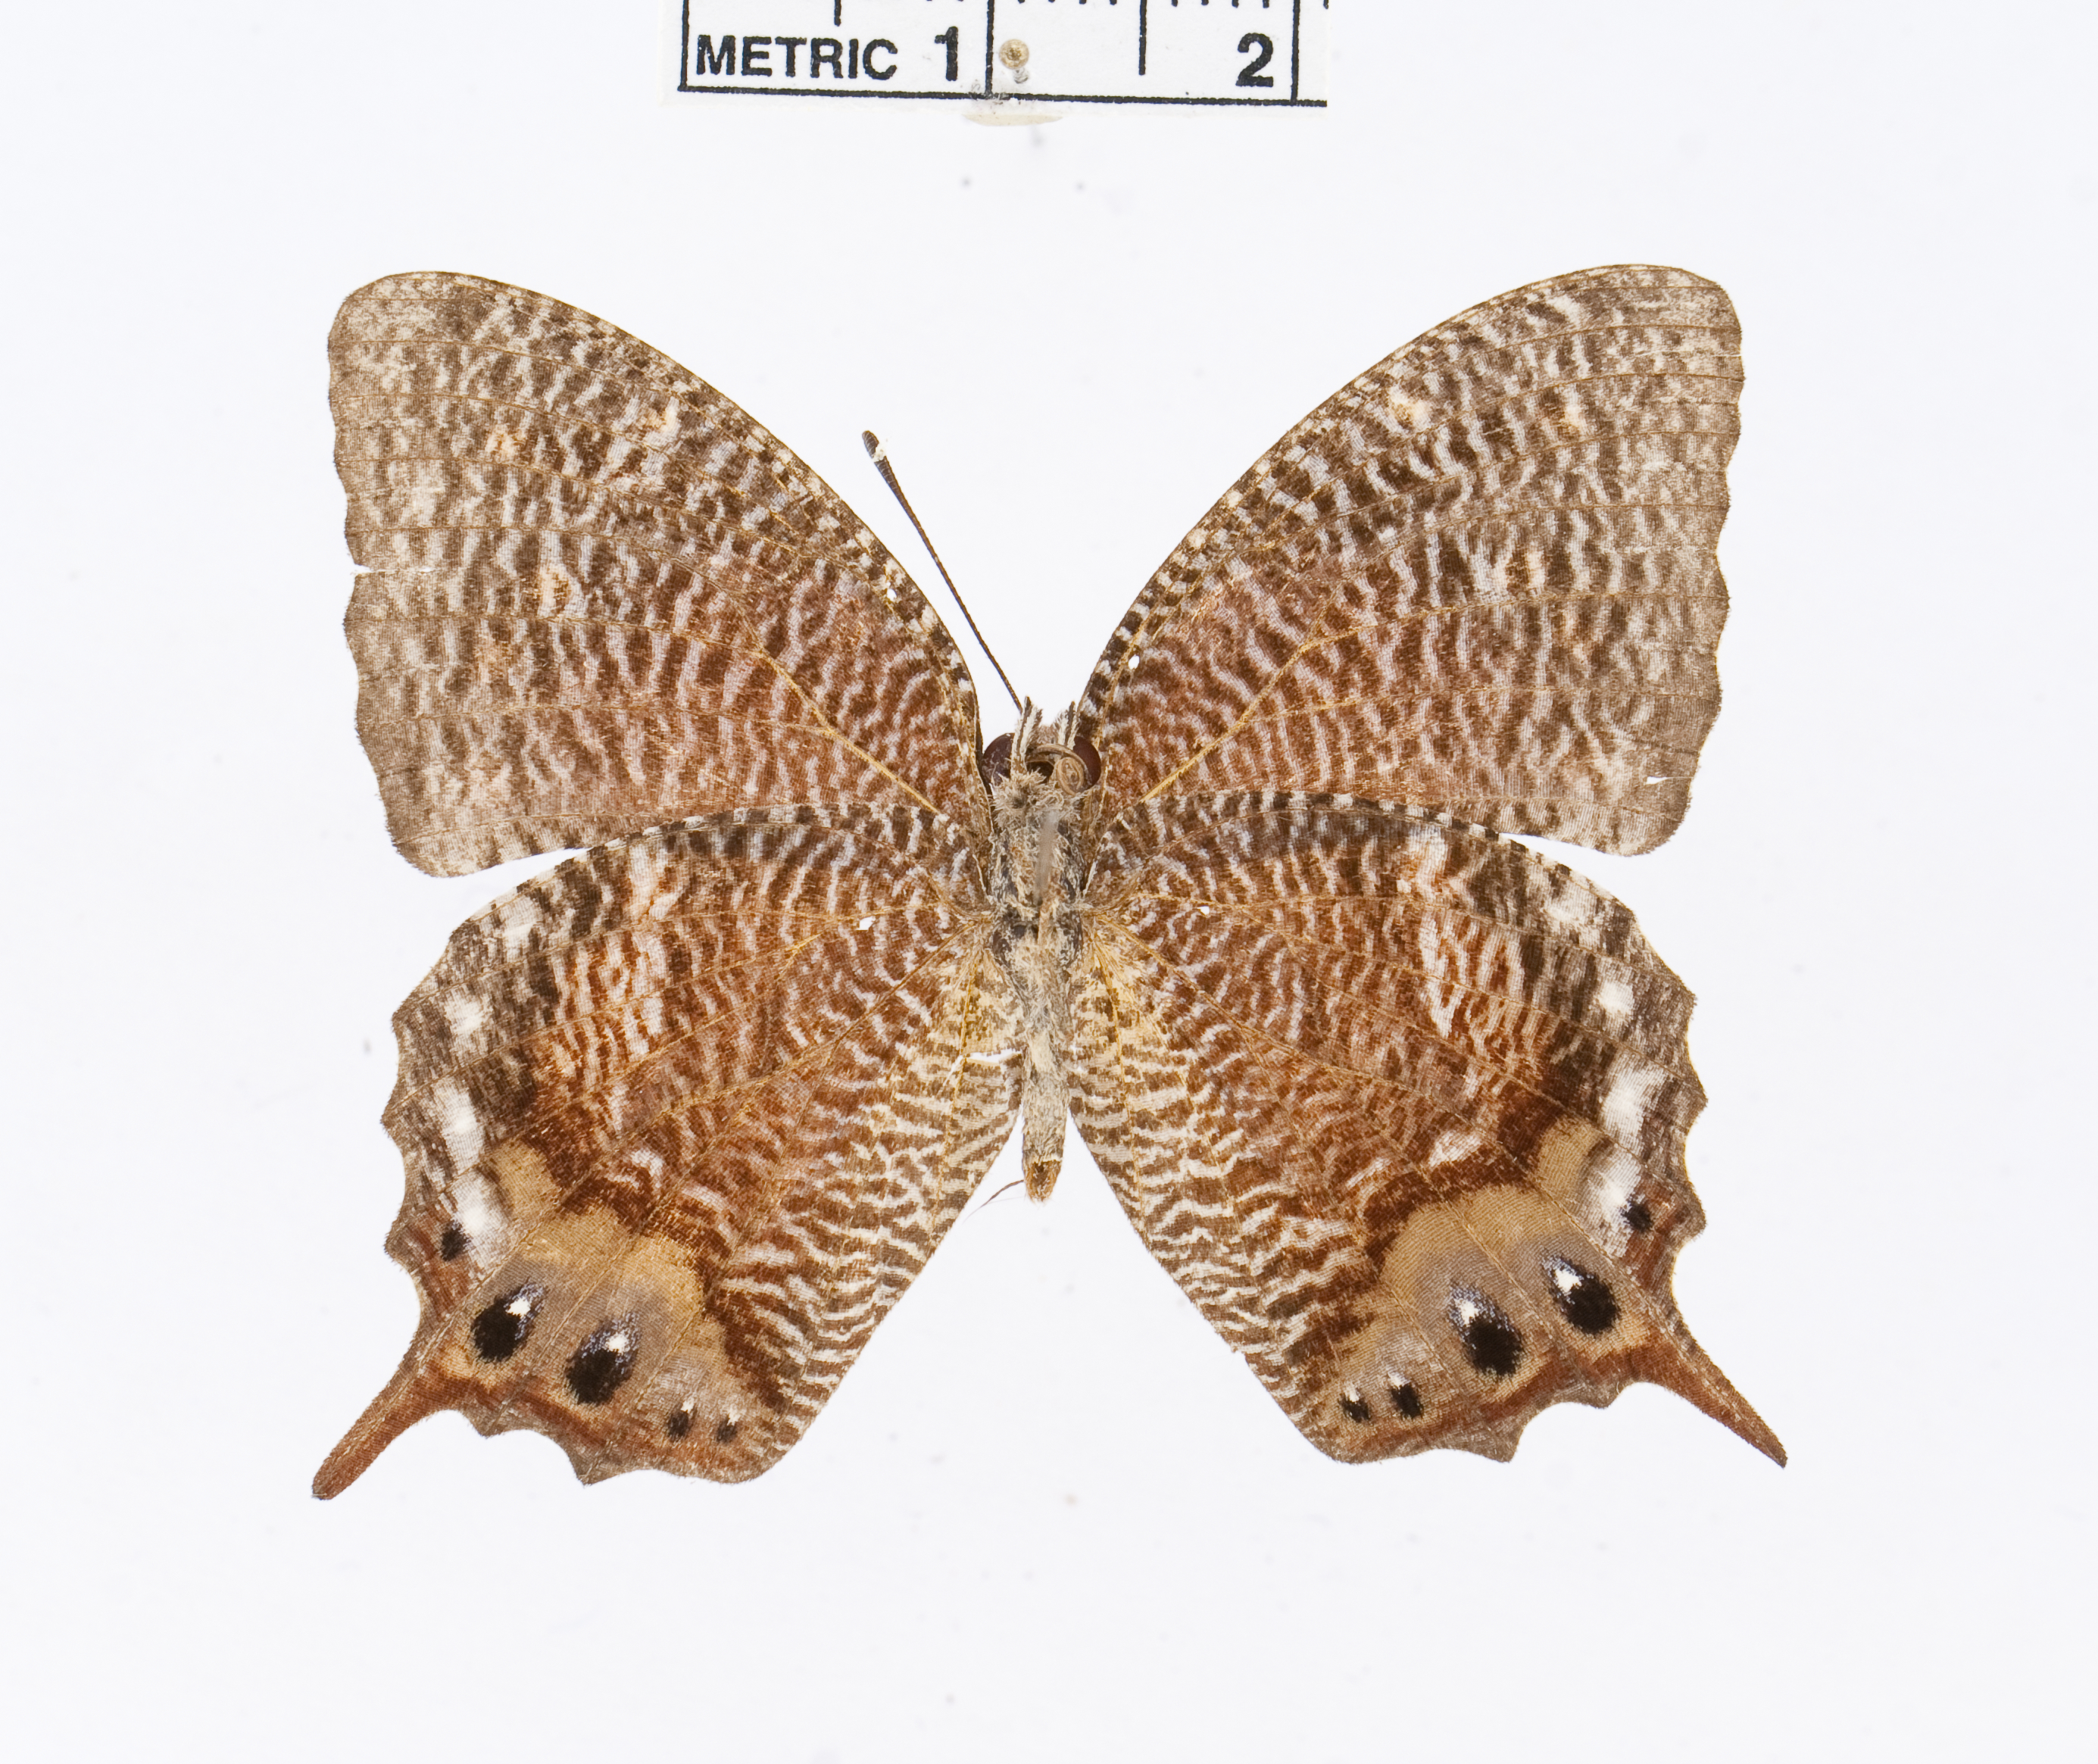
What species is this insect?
Memphis verticordia
